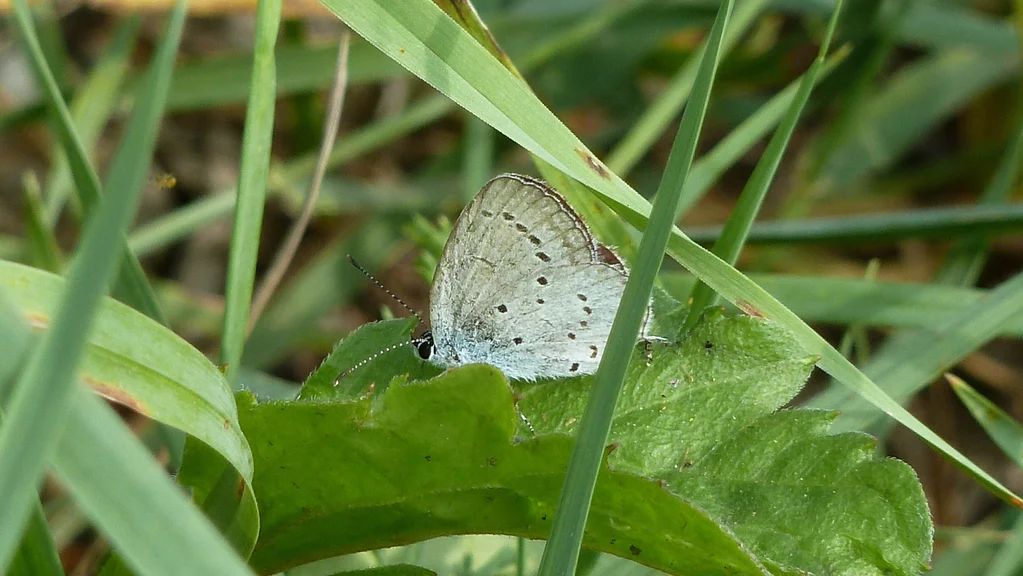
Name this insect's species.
Cupido argiades (also Elkalyce argiades)
